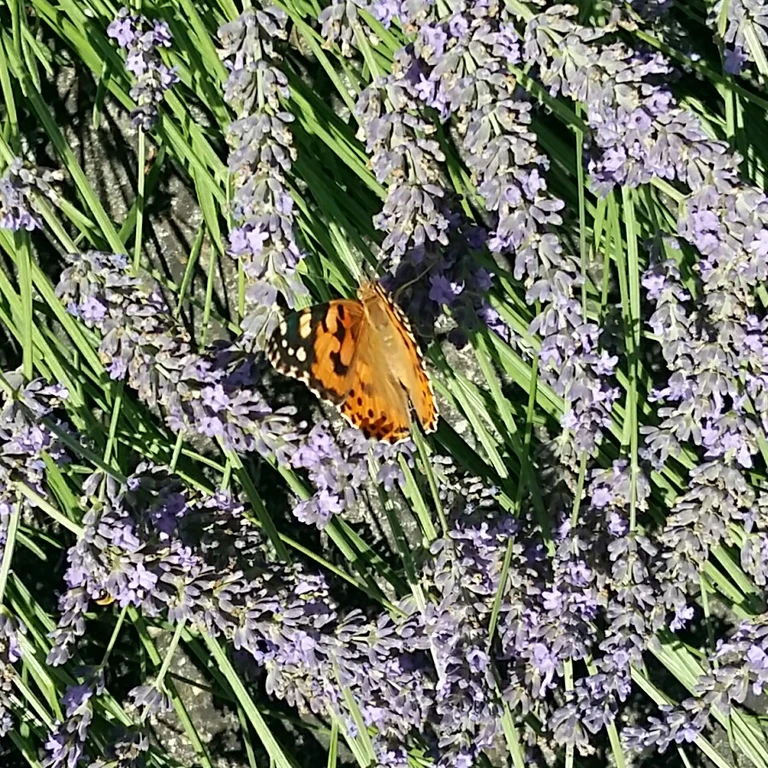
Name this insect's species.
Vanessa cardui
